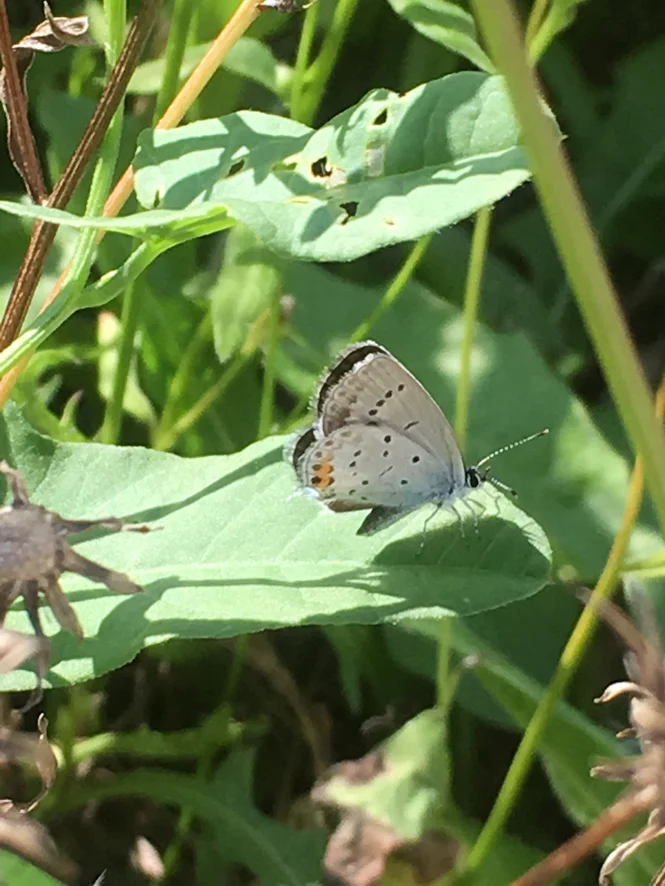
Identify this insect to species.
Cupido argiades (also Elkalyce argiades)
